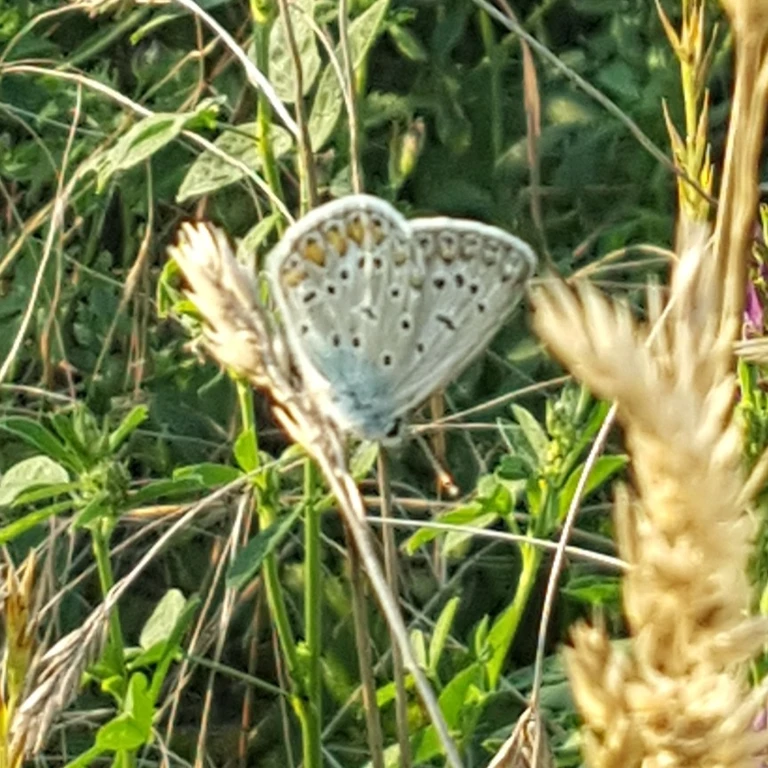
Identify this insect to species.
Polyommatus icarus
